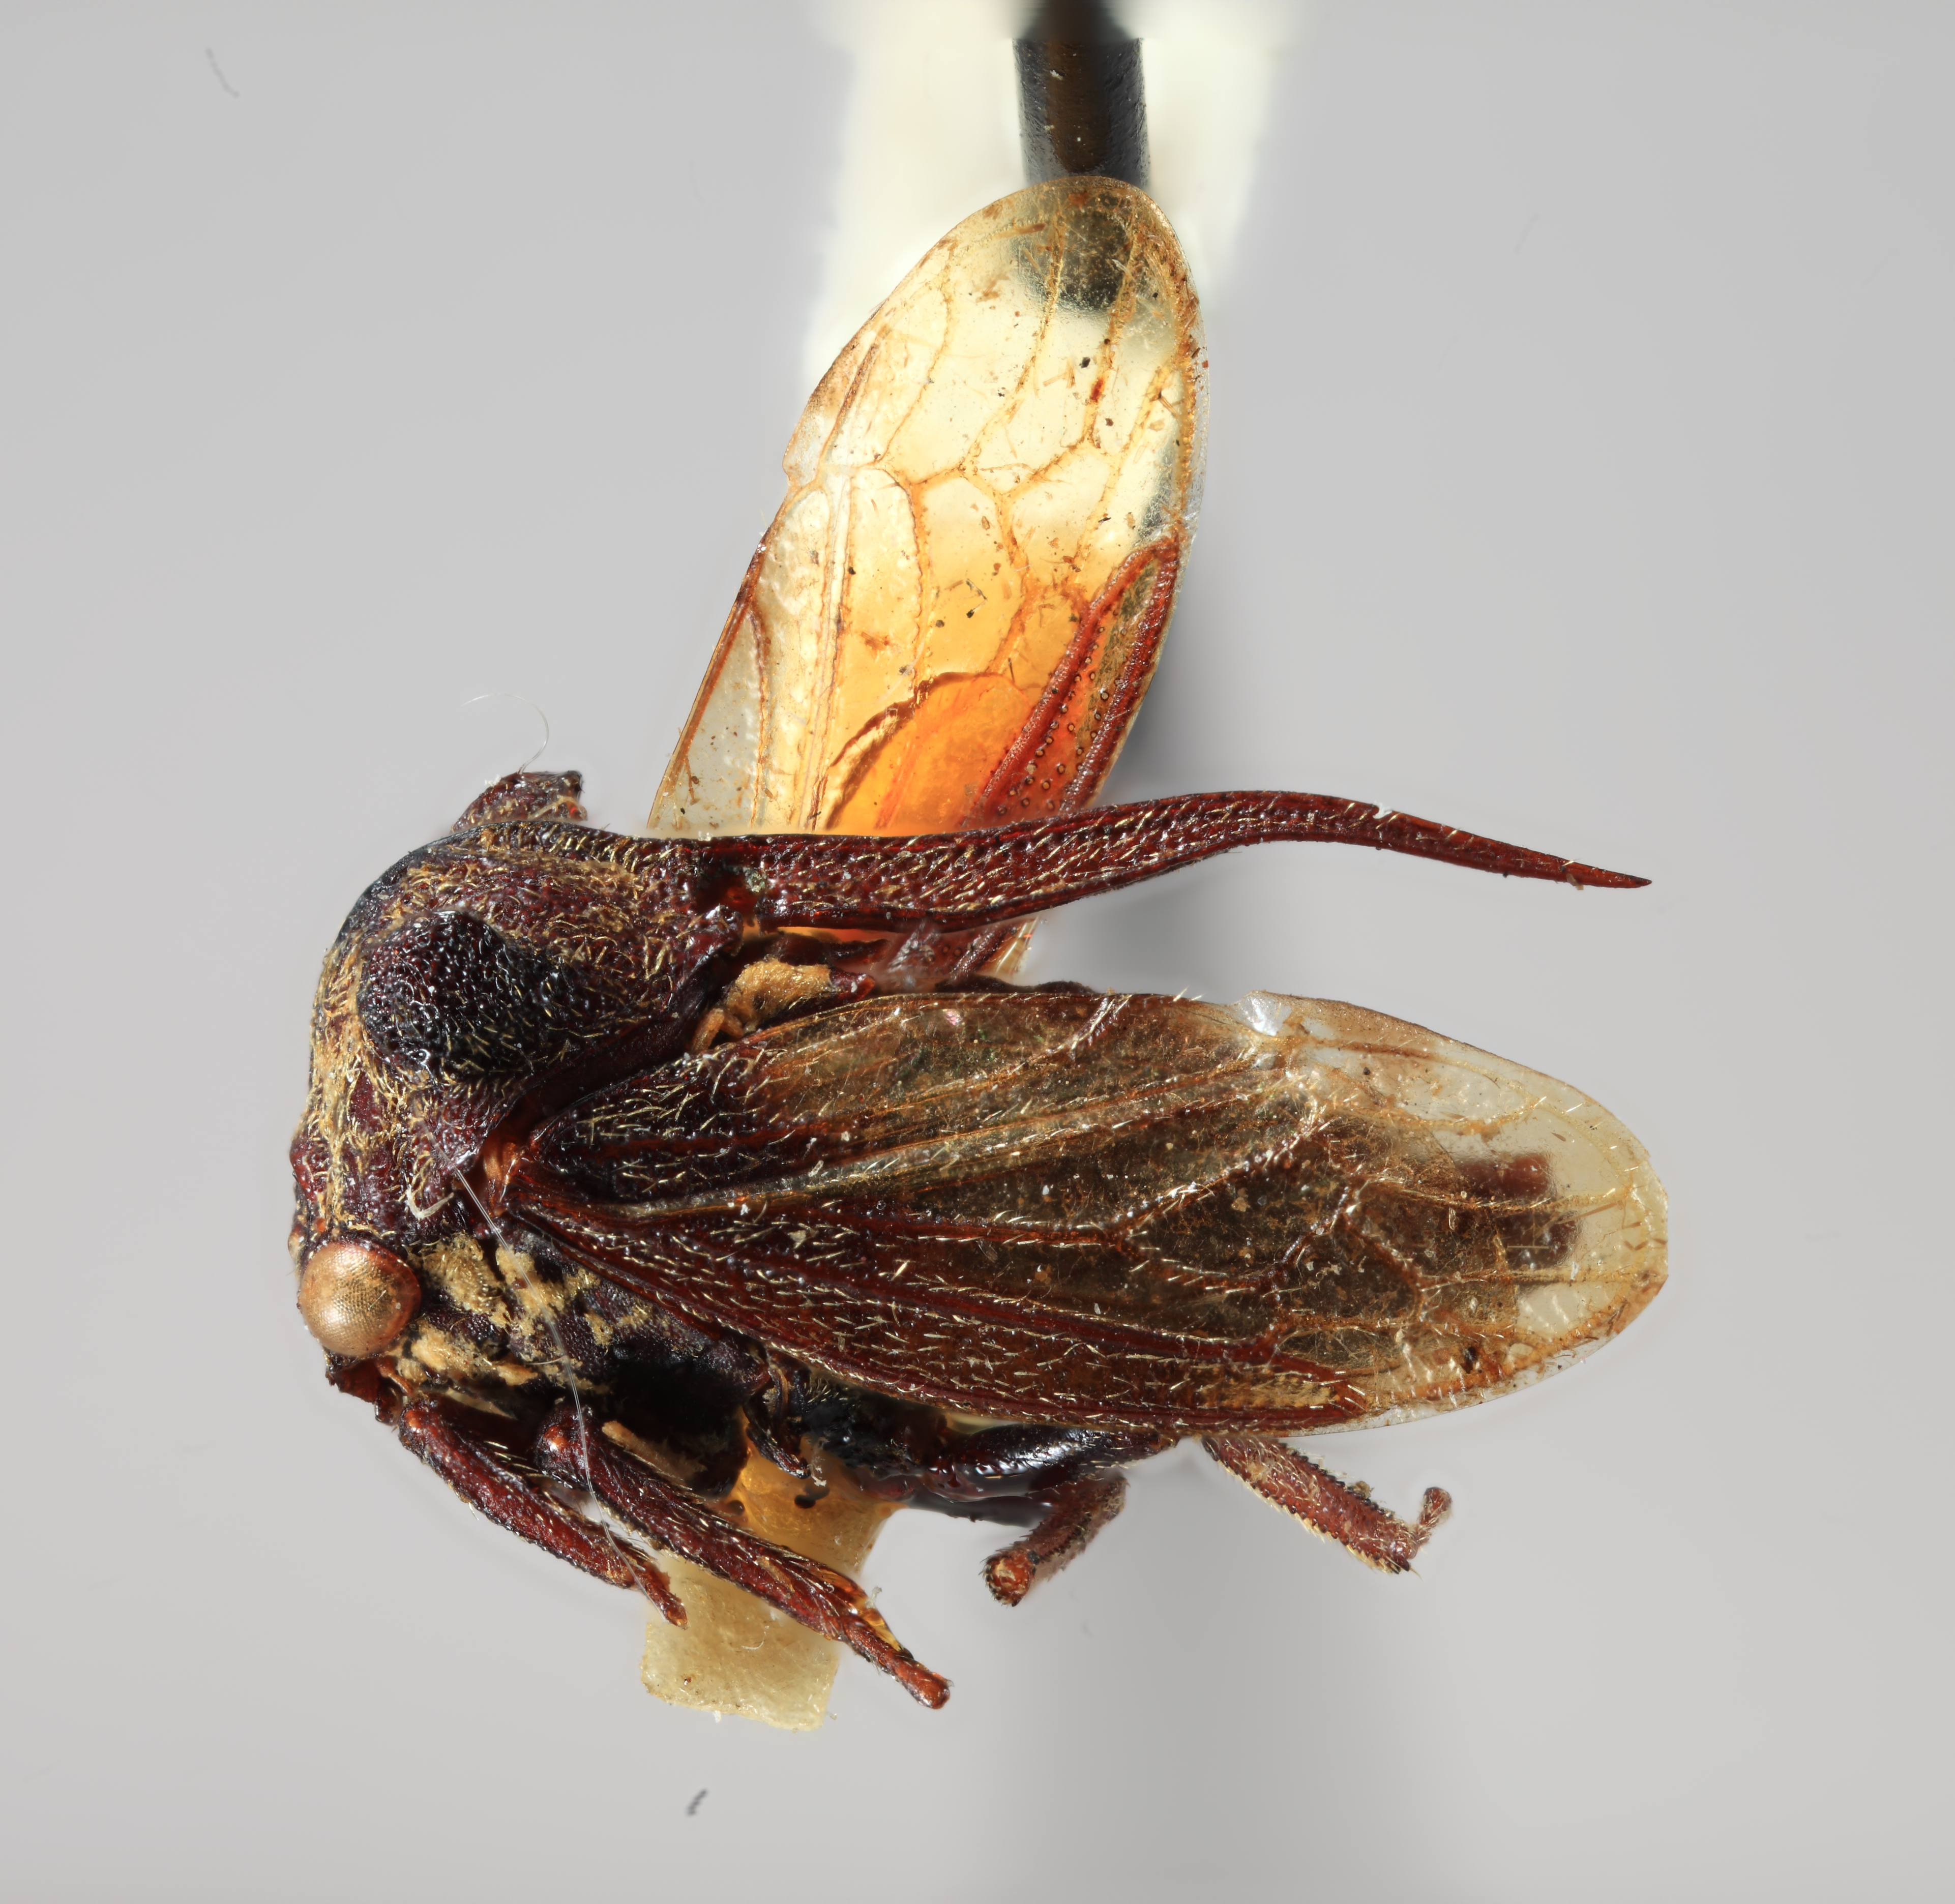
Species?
Polonius froggatti
